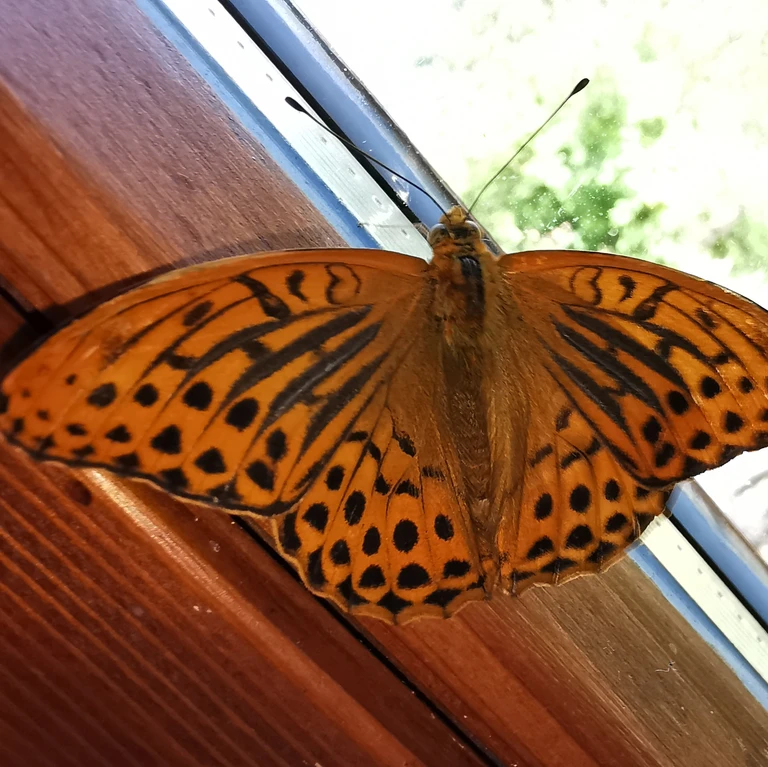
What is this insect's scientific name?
Argynnis paphia
